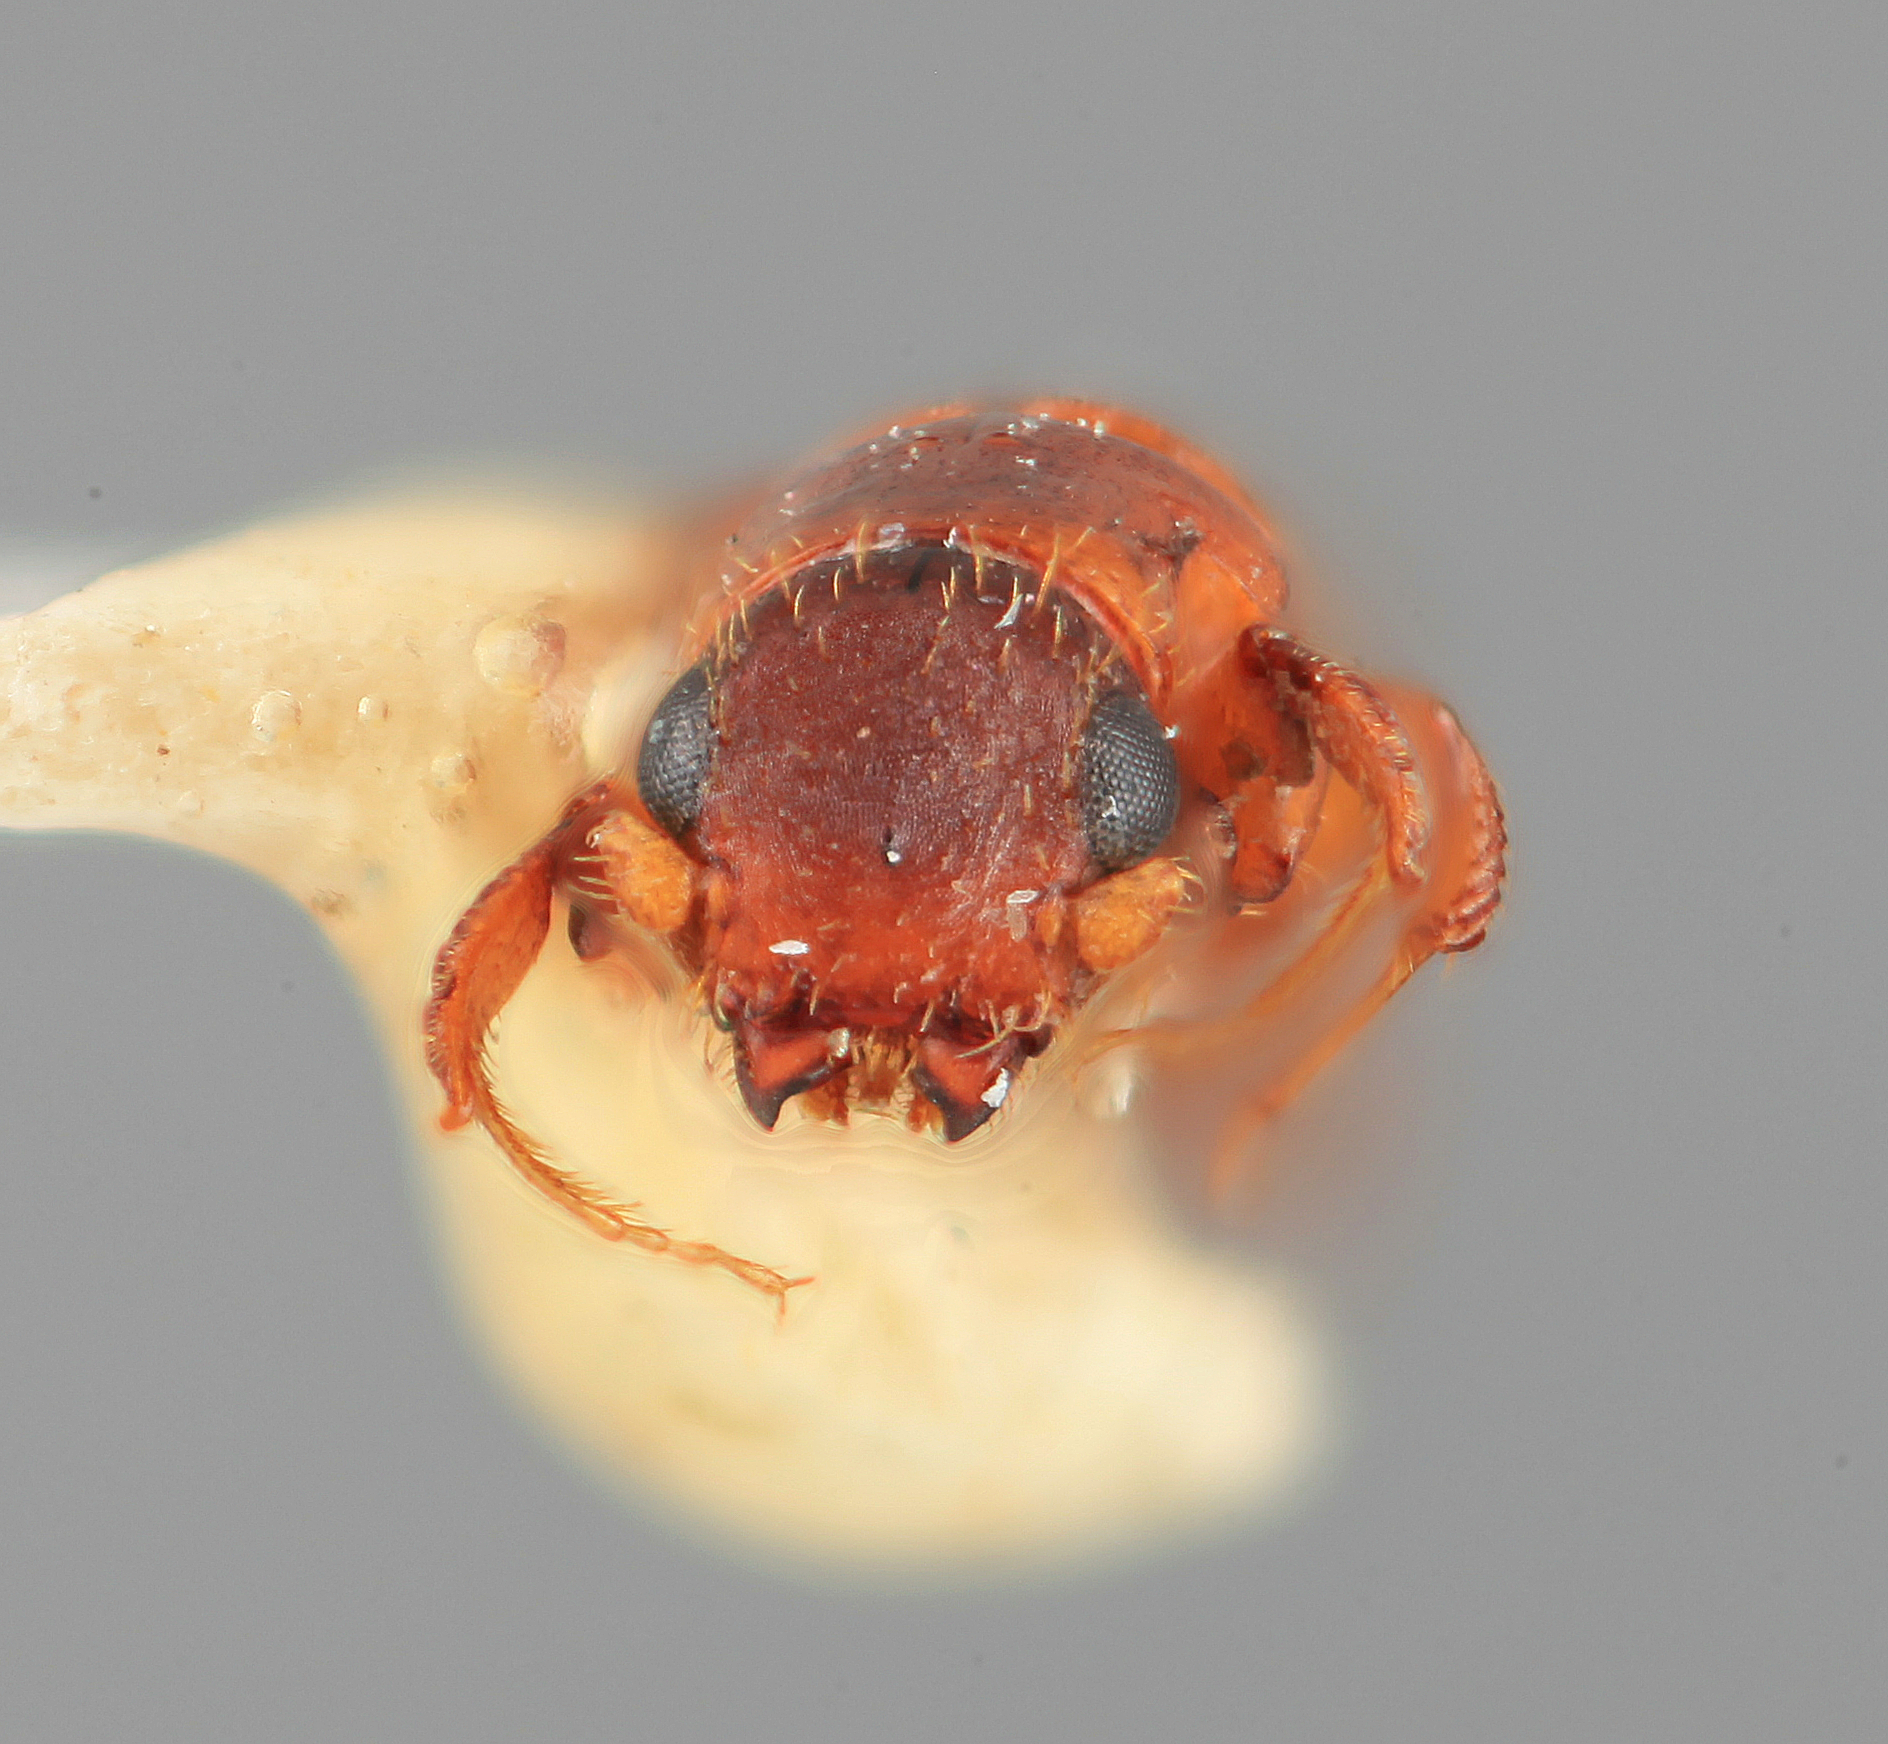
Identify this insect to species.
Platypus vegestus
